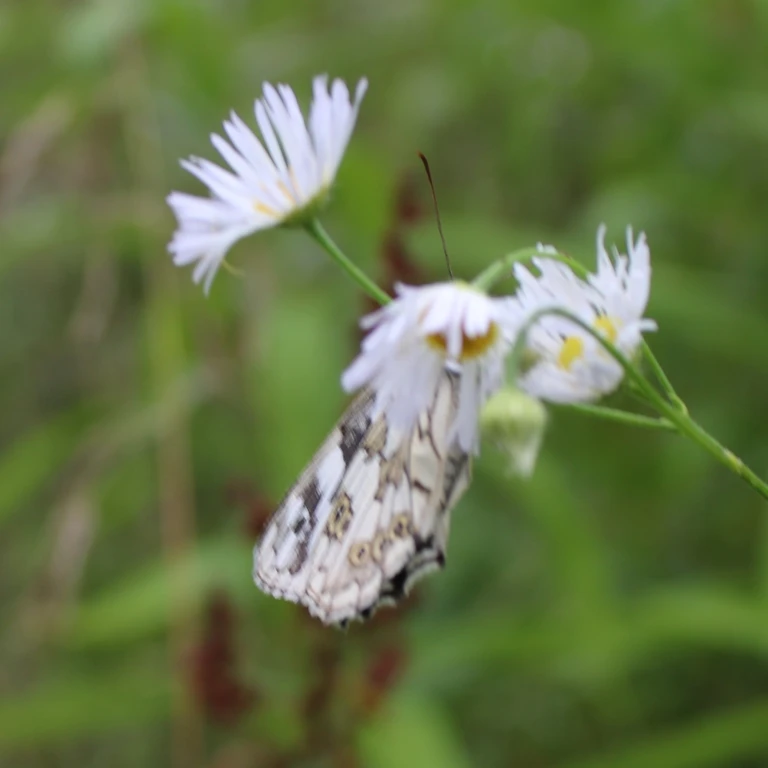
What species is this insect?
Melanargia galathea
